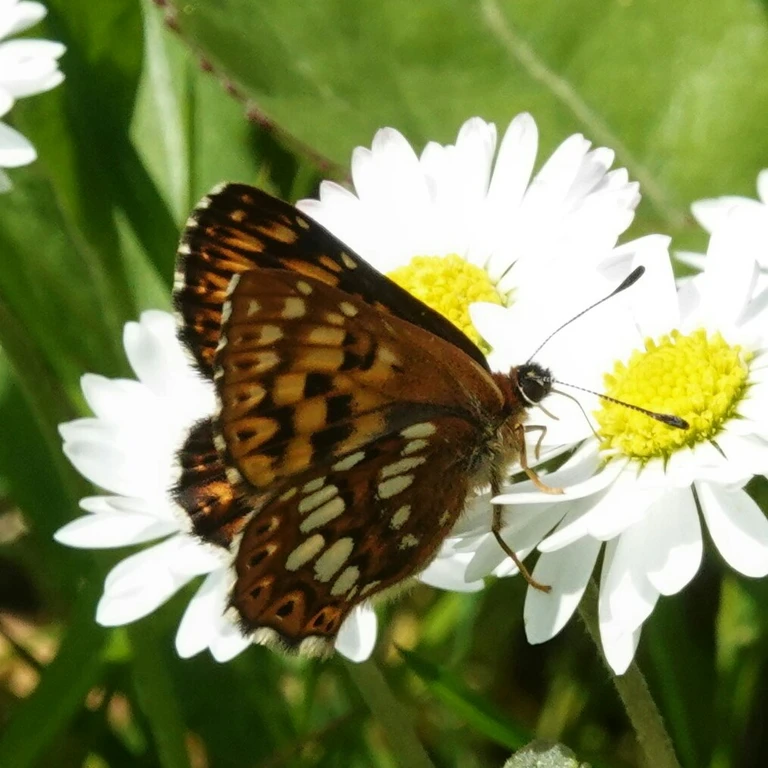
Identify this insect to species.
Hamearis lucina
